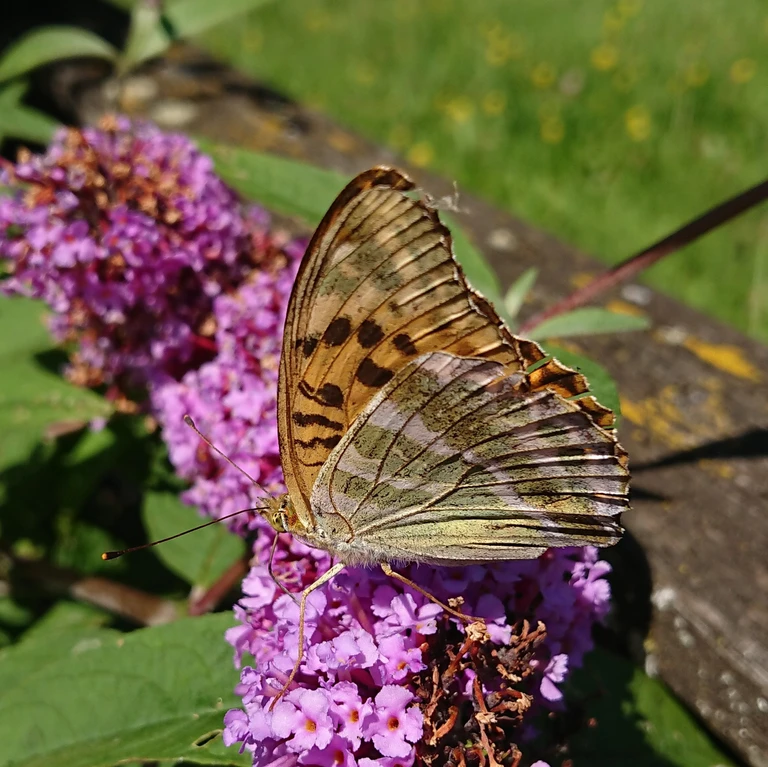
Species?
Argynnis paphia
